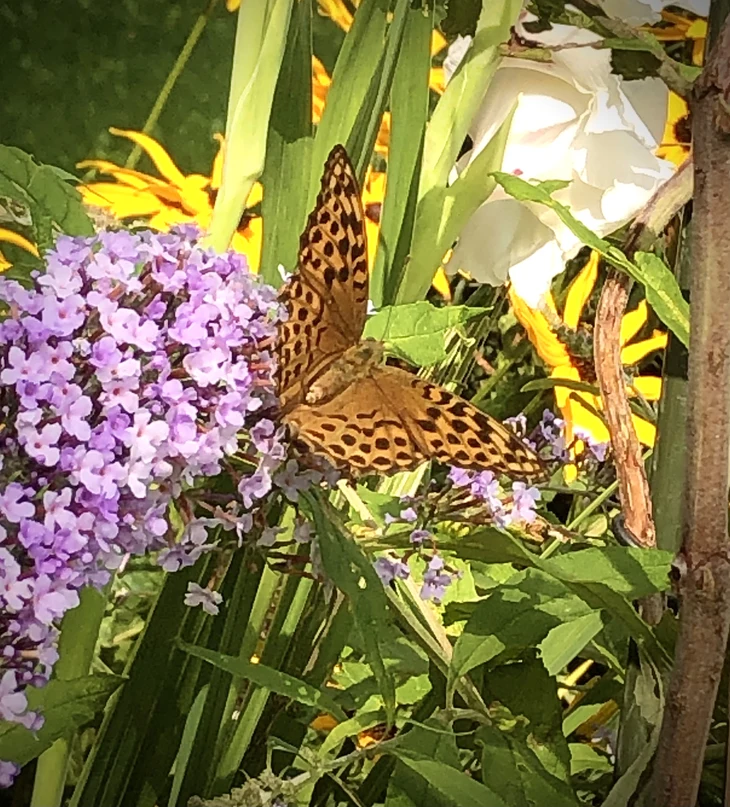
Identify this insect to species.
Argynnis paphia
